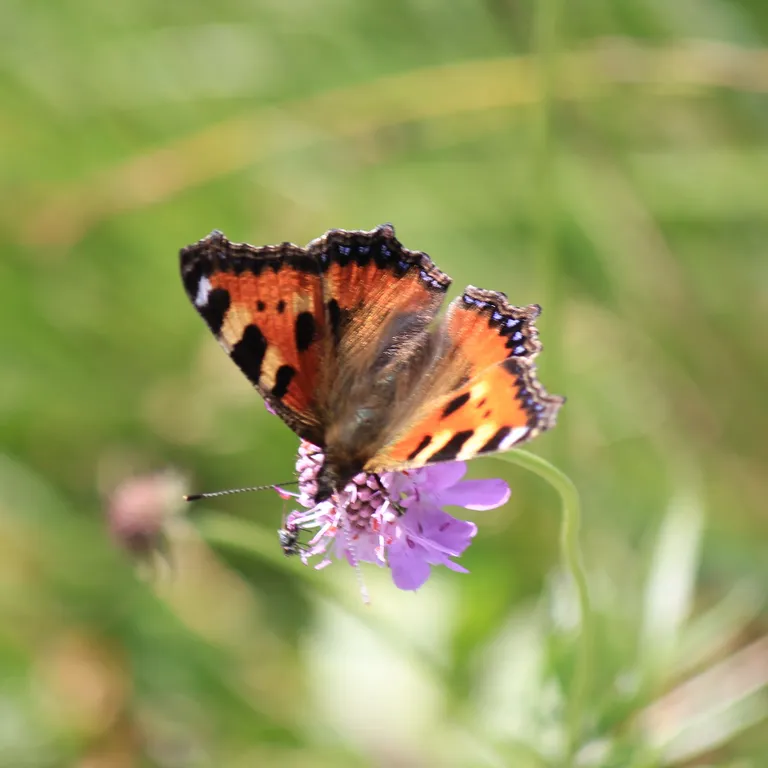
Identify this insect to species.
Aglais urticae
